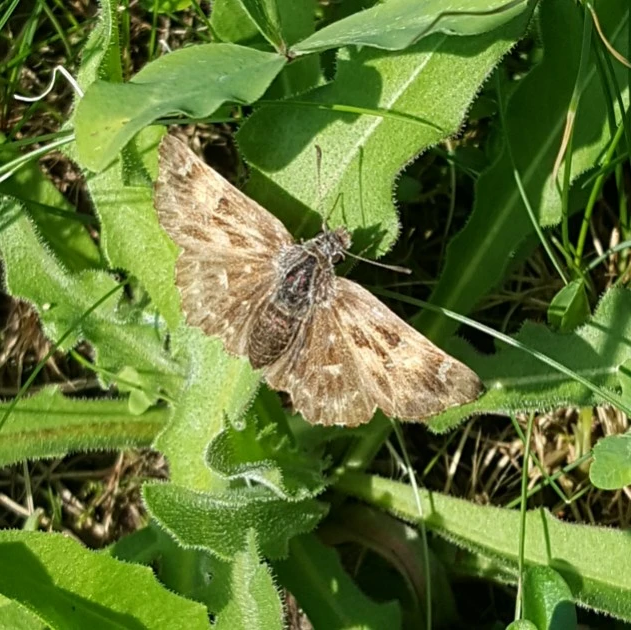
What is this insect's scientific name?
Carcharodus alceae
